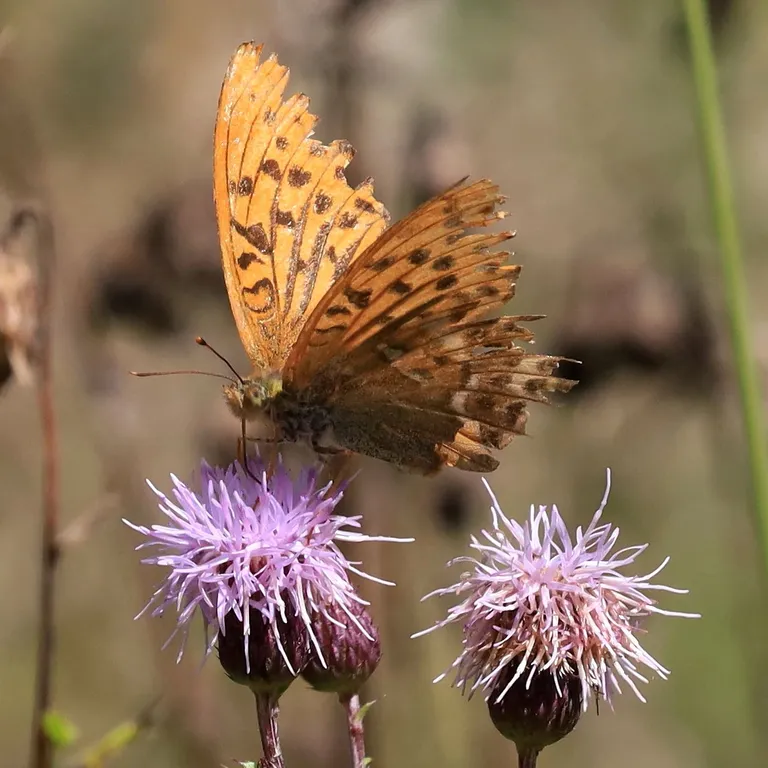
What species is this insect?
Argynnis paphia
